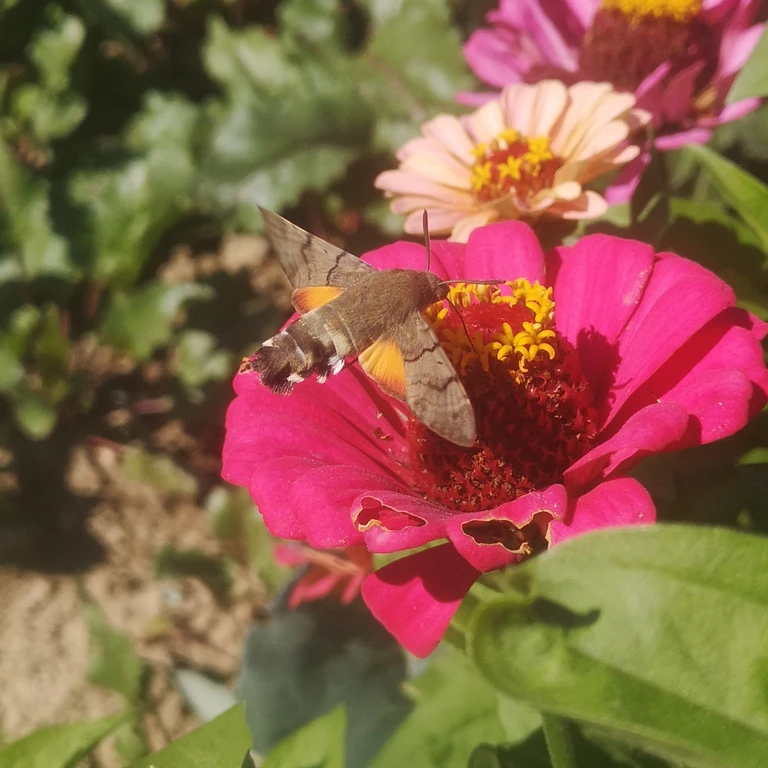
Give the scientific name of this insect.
Macroglossum stellatarum
